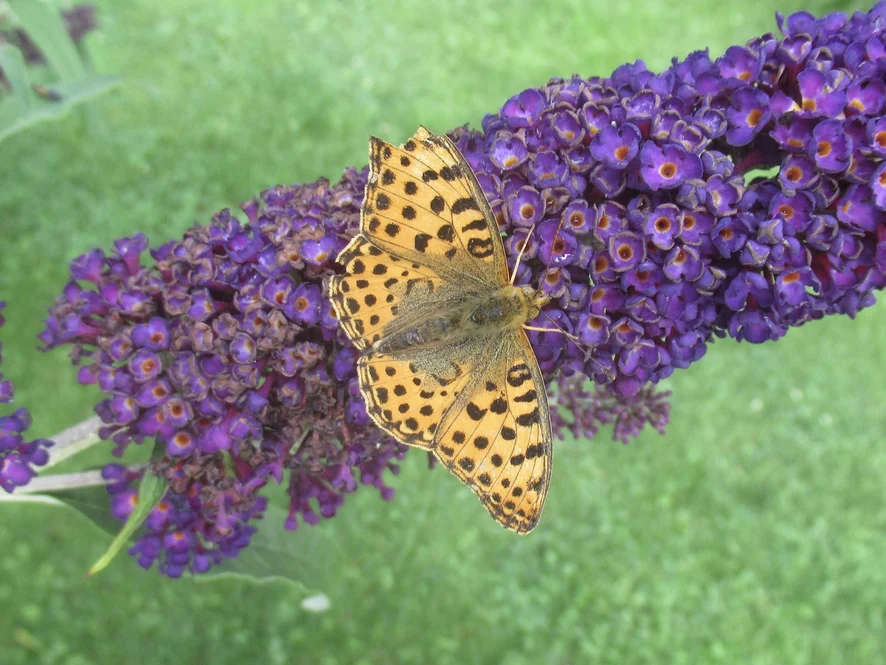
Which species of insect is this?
Issoria lathonia
